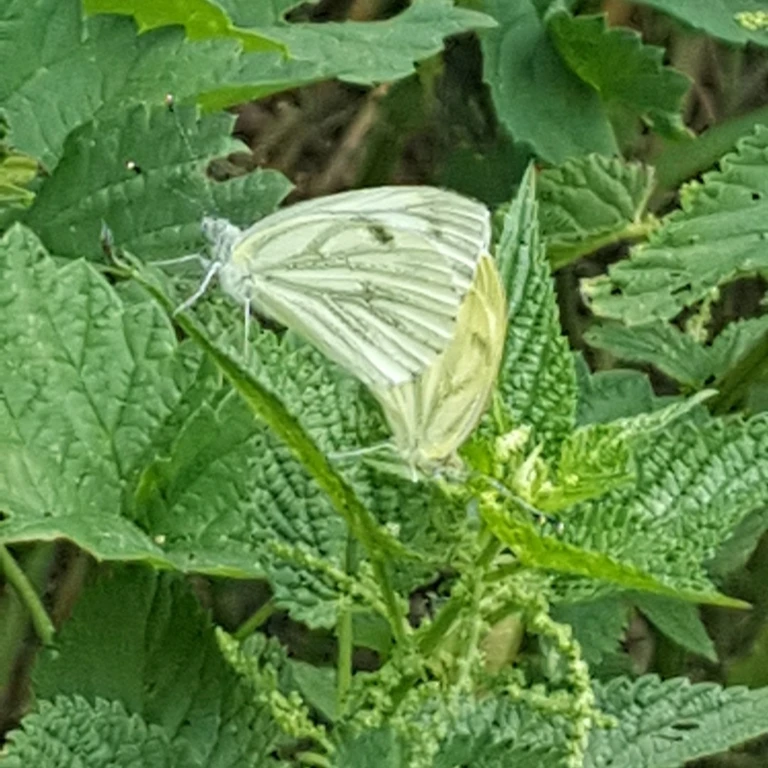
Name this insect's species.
Pieris napi
